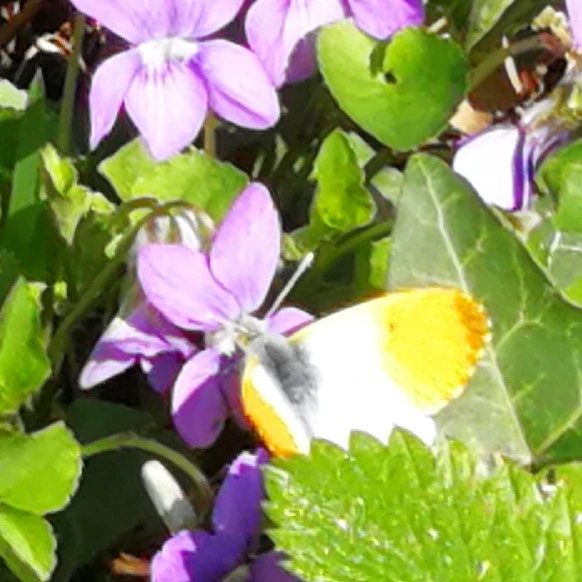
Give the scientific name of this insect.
Anthocharis cardamines
